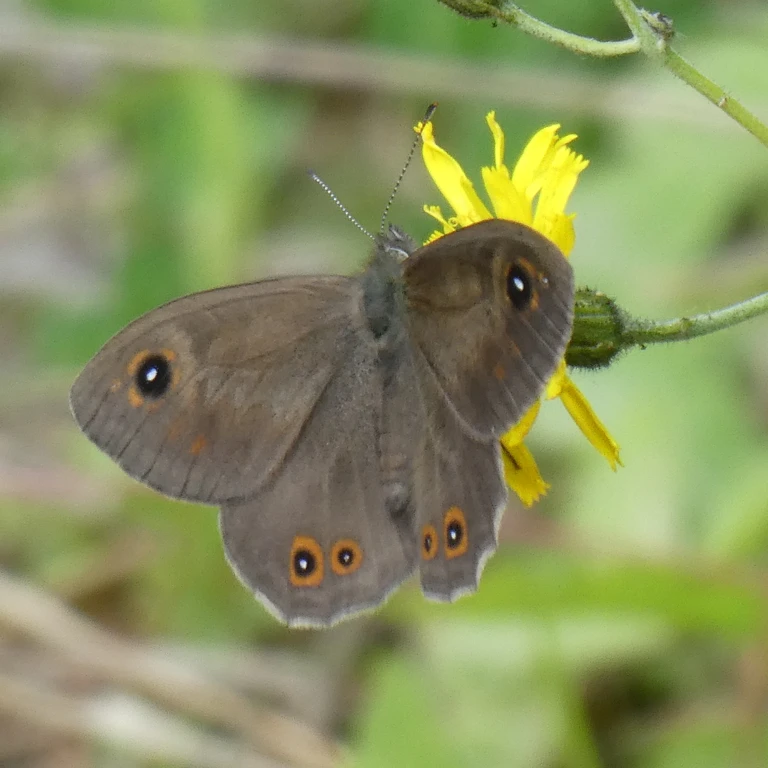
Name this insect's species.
Lasiommata maera (also Pararge maera)
